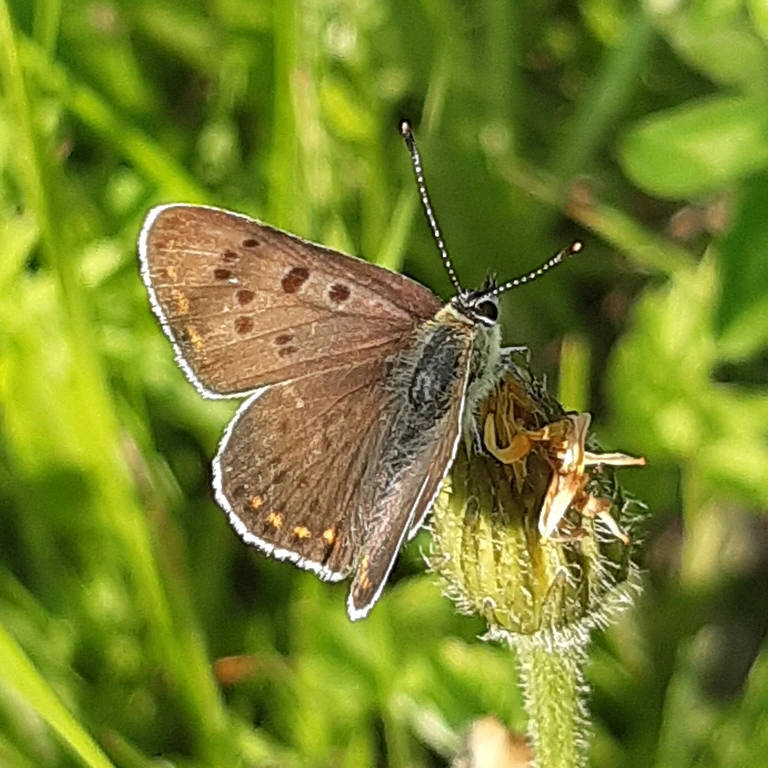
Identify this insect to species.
Lycaena tityrus (also Loweia tityrus)
